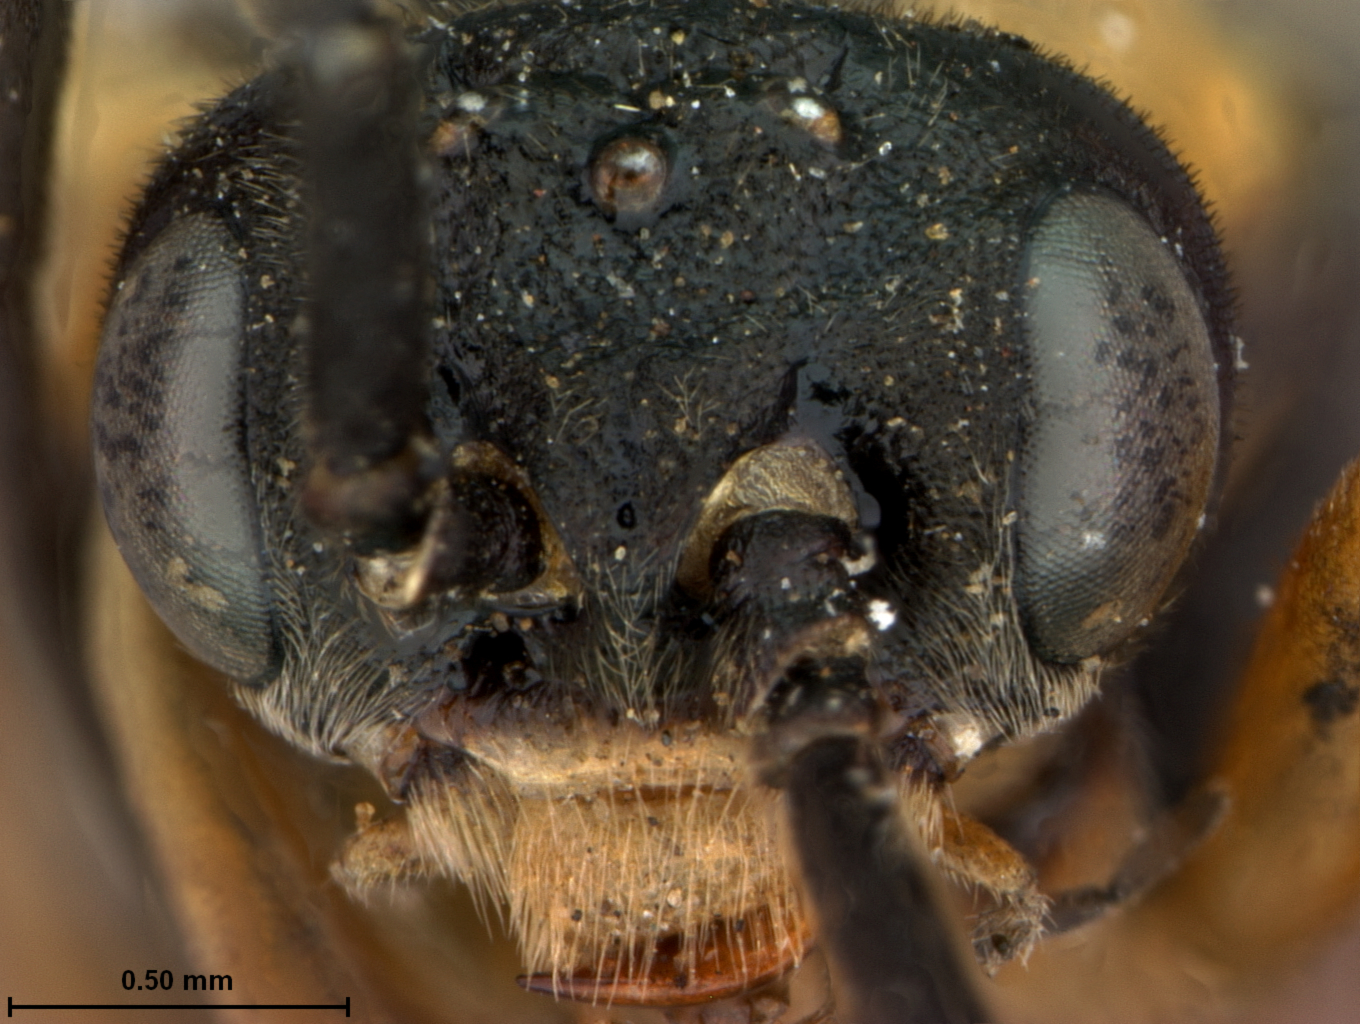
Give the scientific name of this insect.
Pristiphora koebelei
